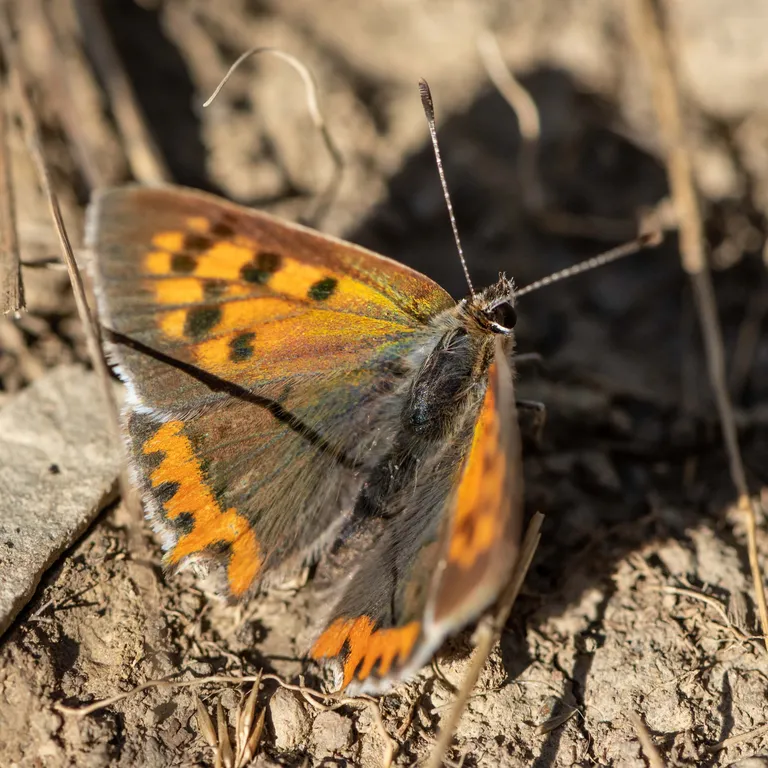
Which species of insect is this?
Lycaena phlaeas
